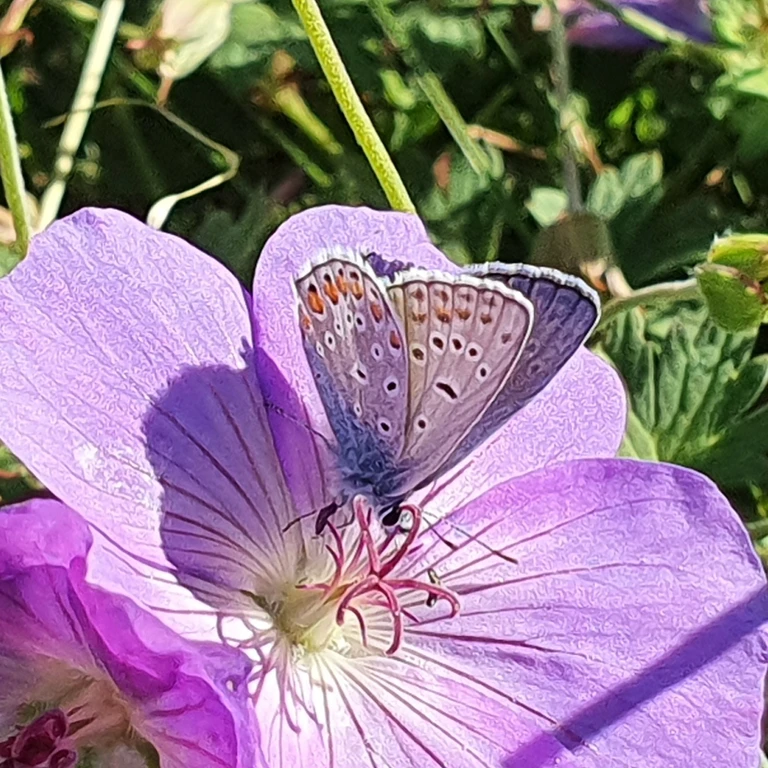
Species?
Polyommatus icarus
